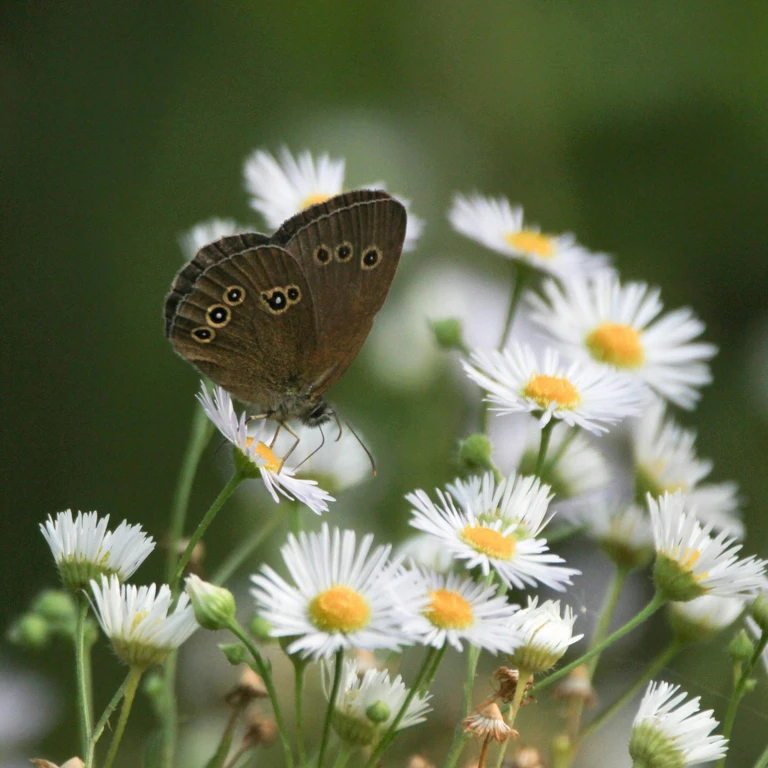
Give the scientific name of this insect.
Aphantopus hyperantus
